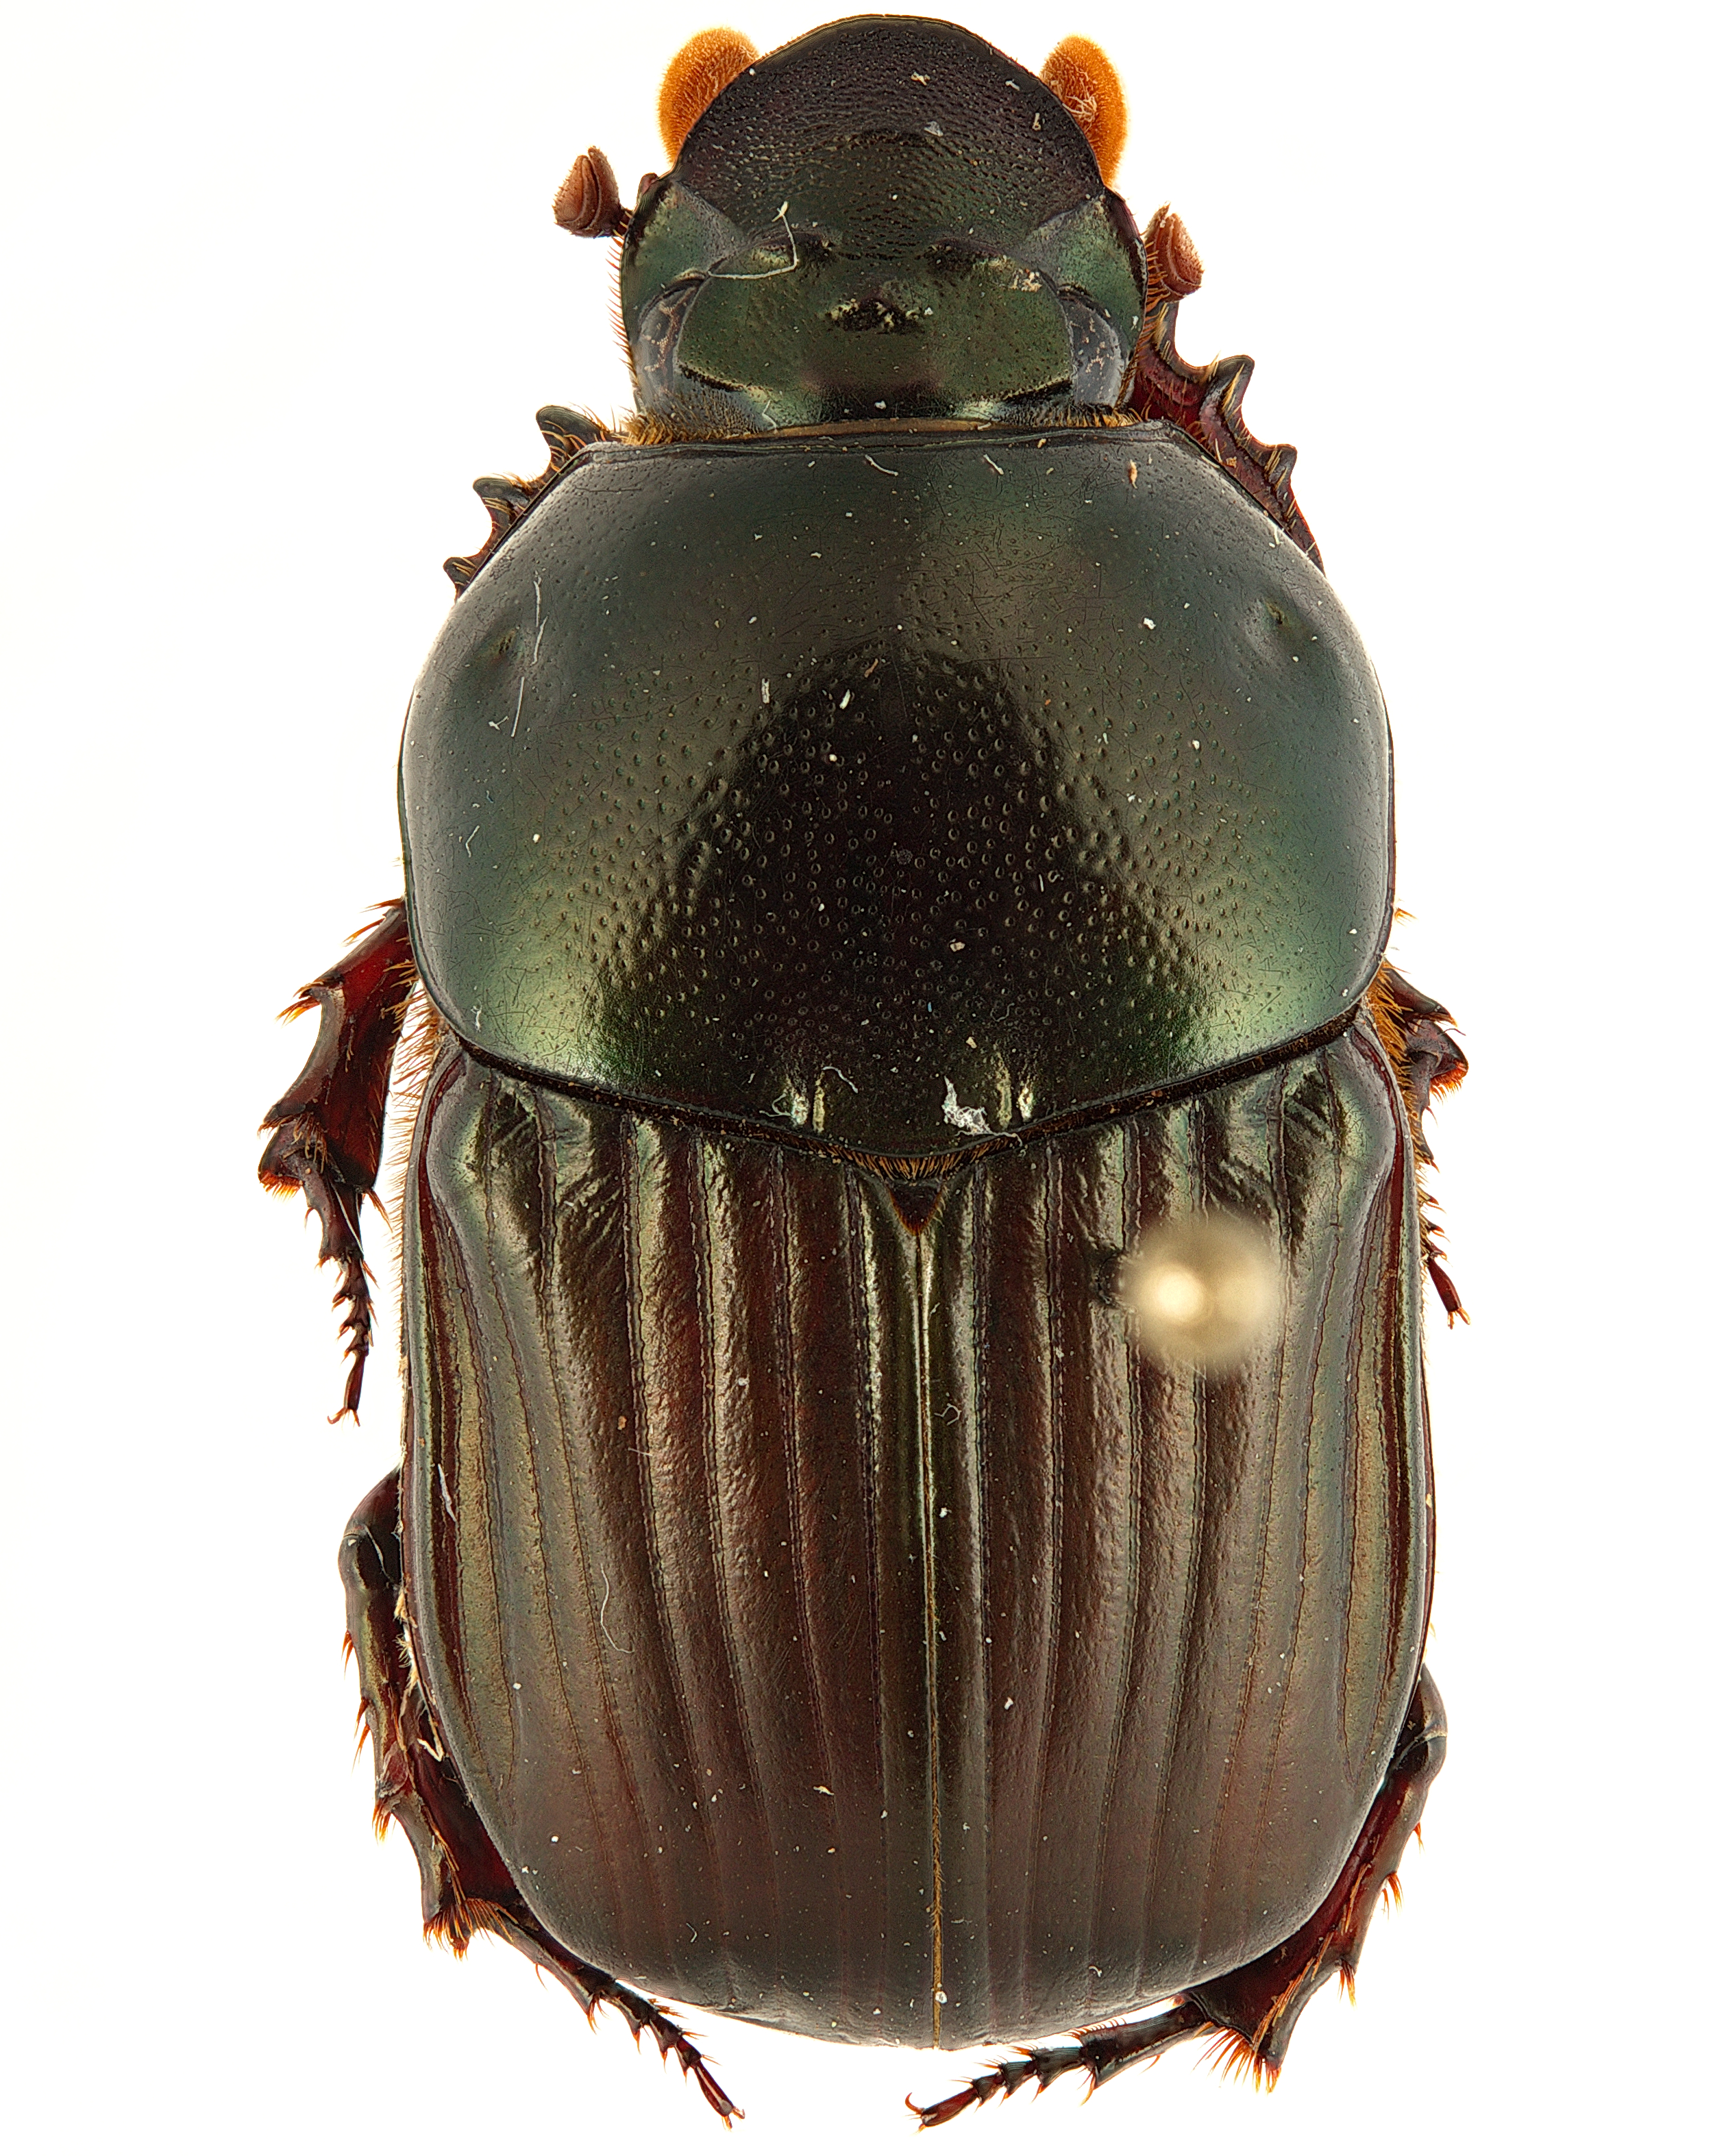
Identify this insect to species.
Onitis viridulus
